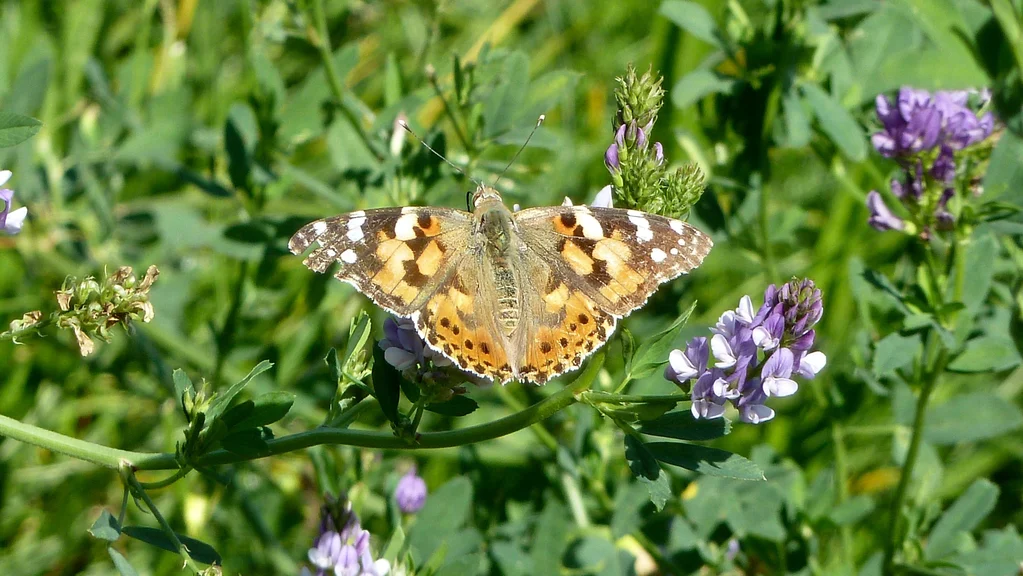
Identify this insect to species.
Vanessa cardui
